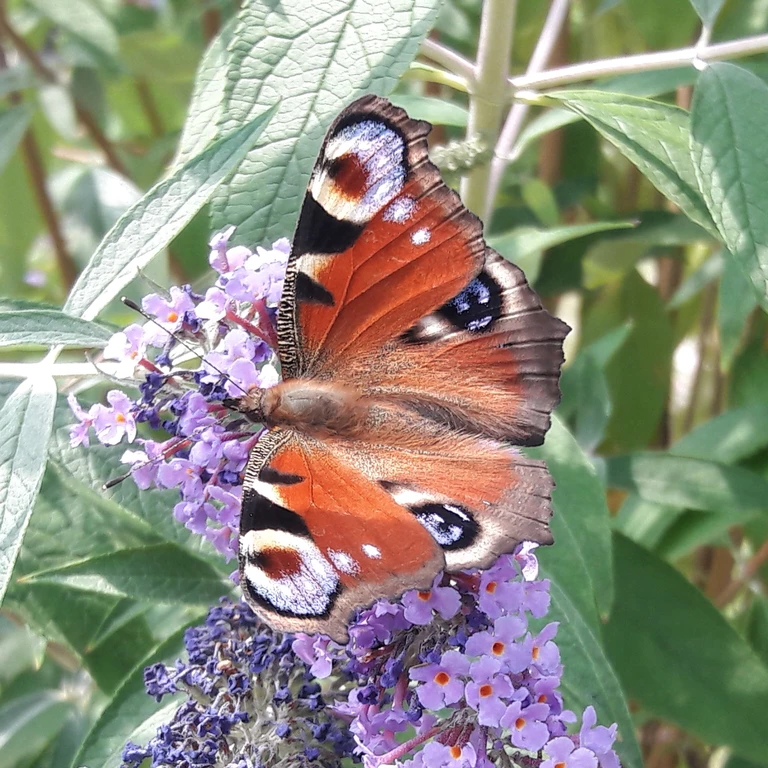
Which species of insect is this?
Aglais io
